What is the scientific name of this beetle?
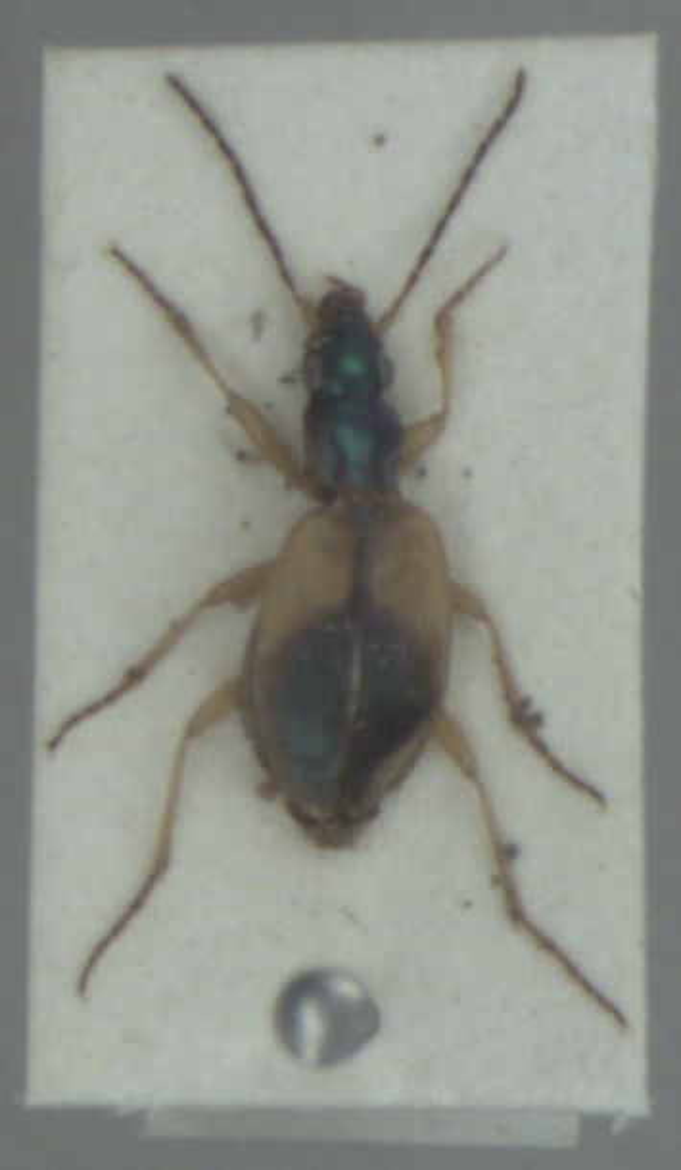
Anchomenus dorsalis
